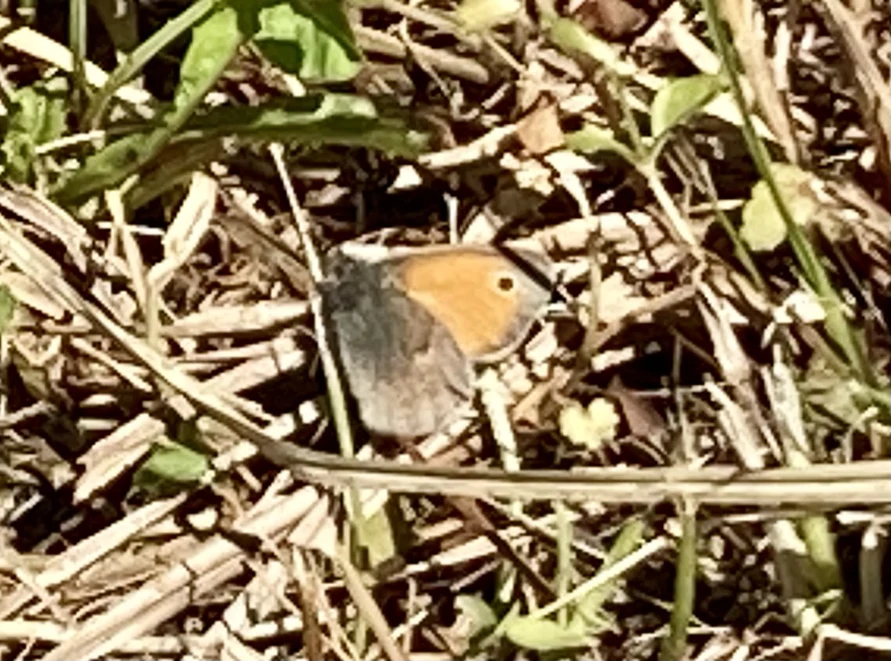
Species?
Coenonympha pamphilus
